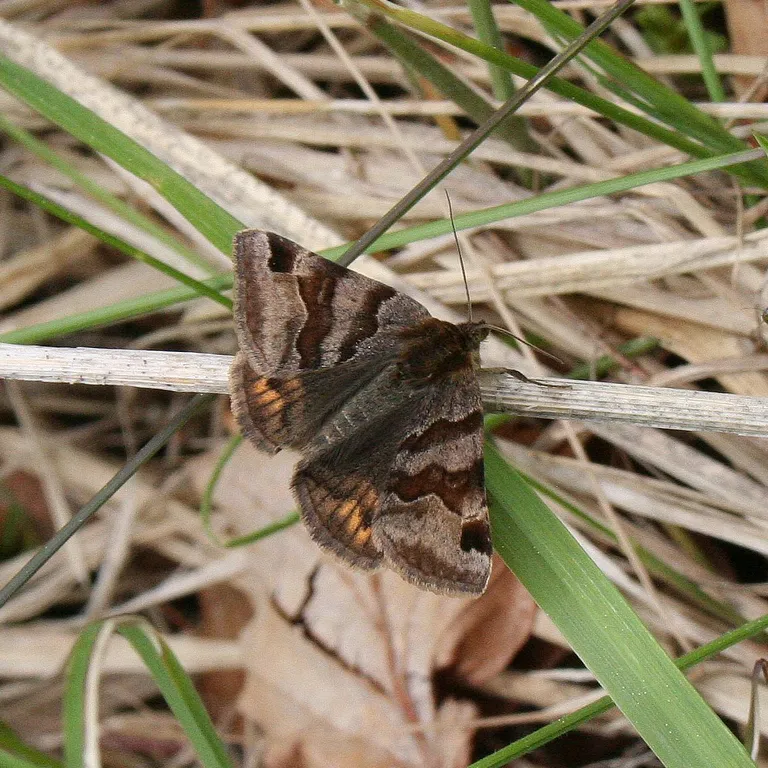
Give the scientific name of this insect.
Euclidia glyphica
